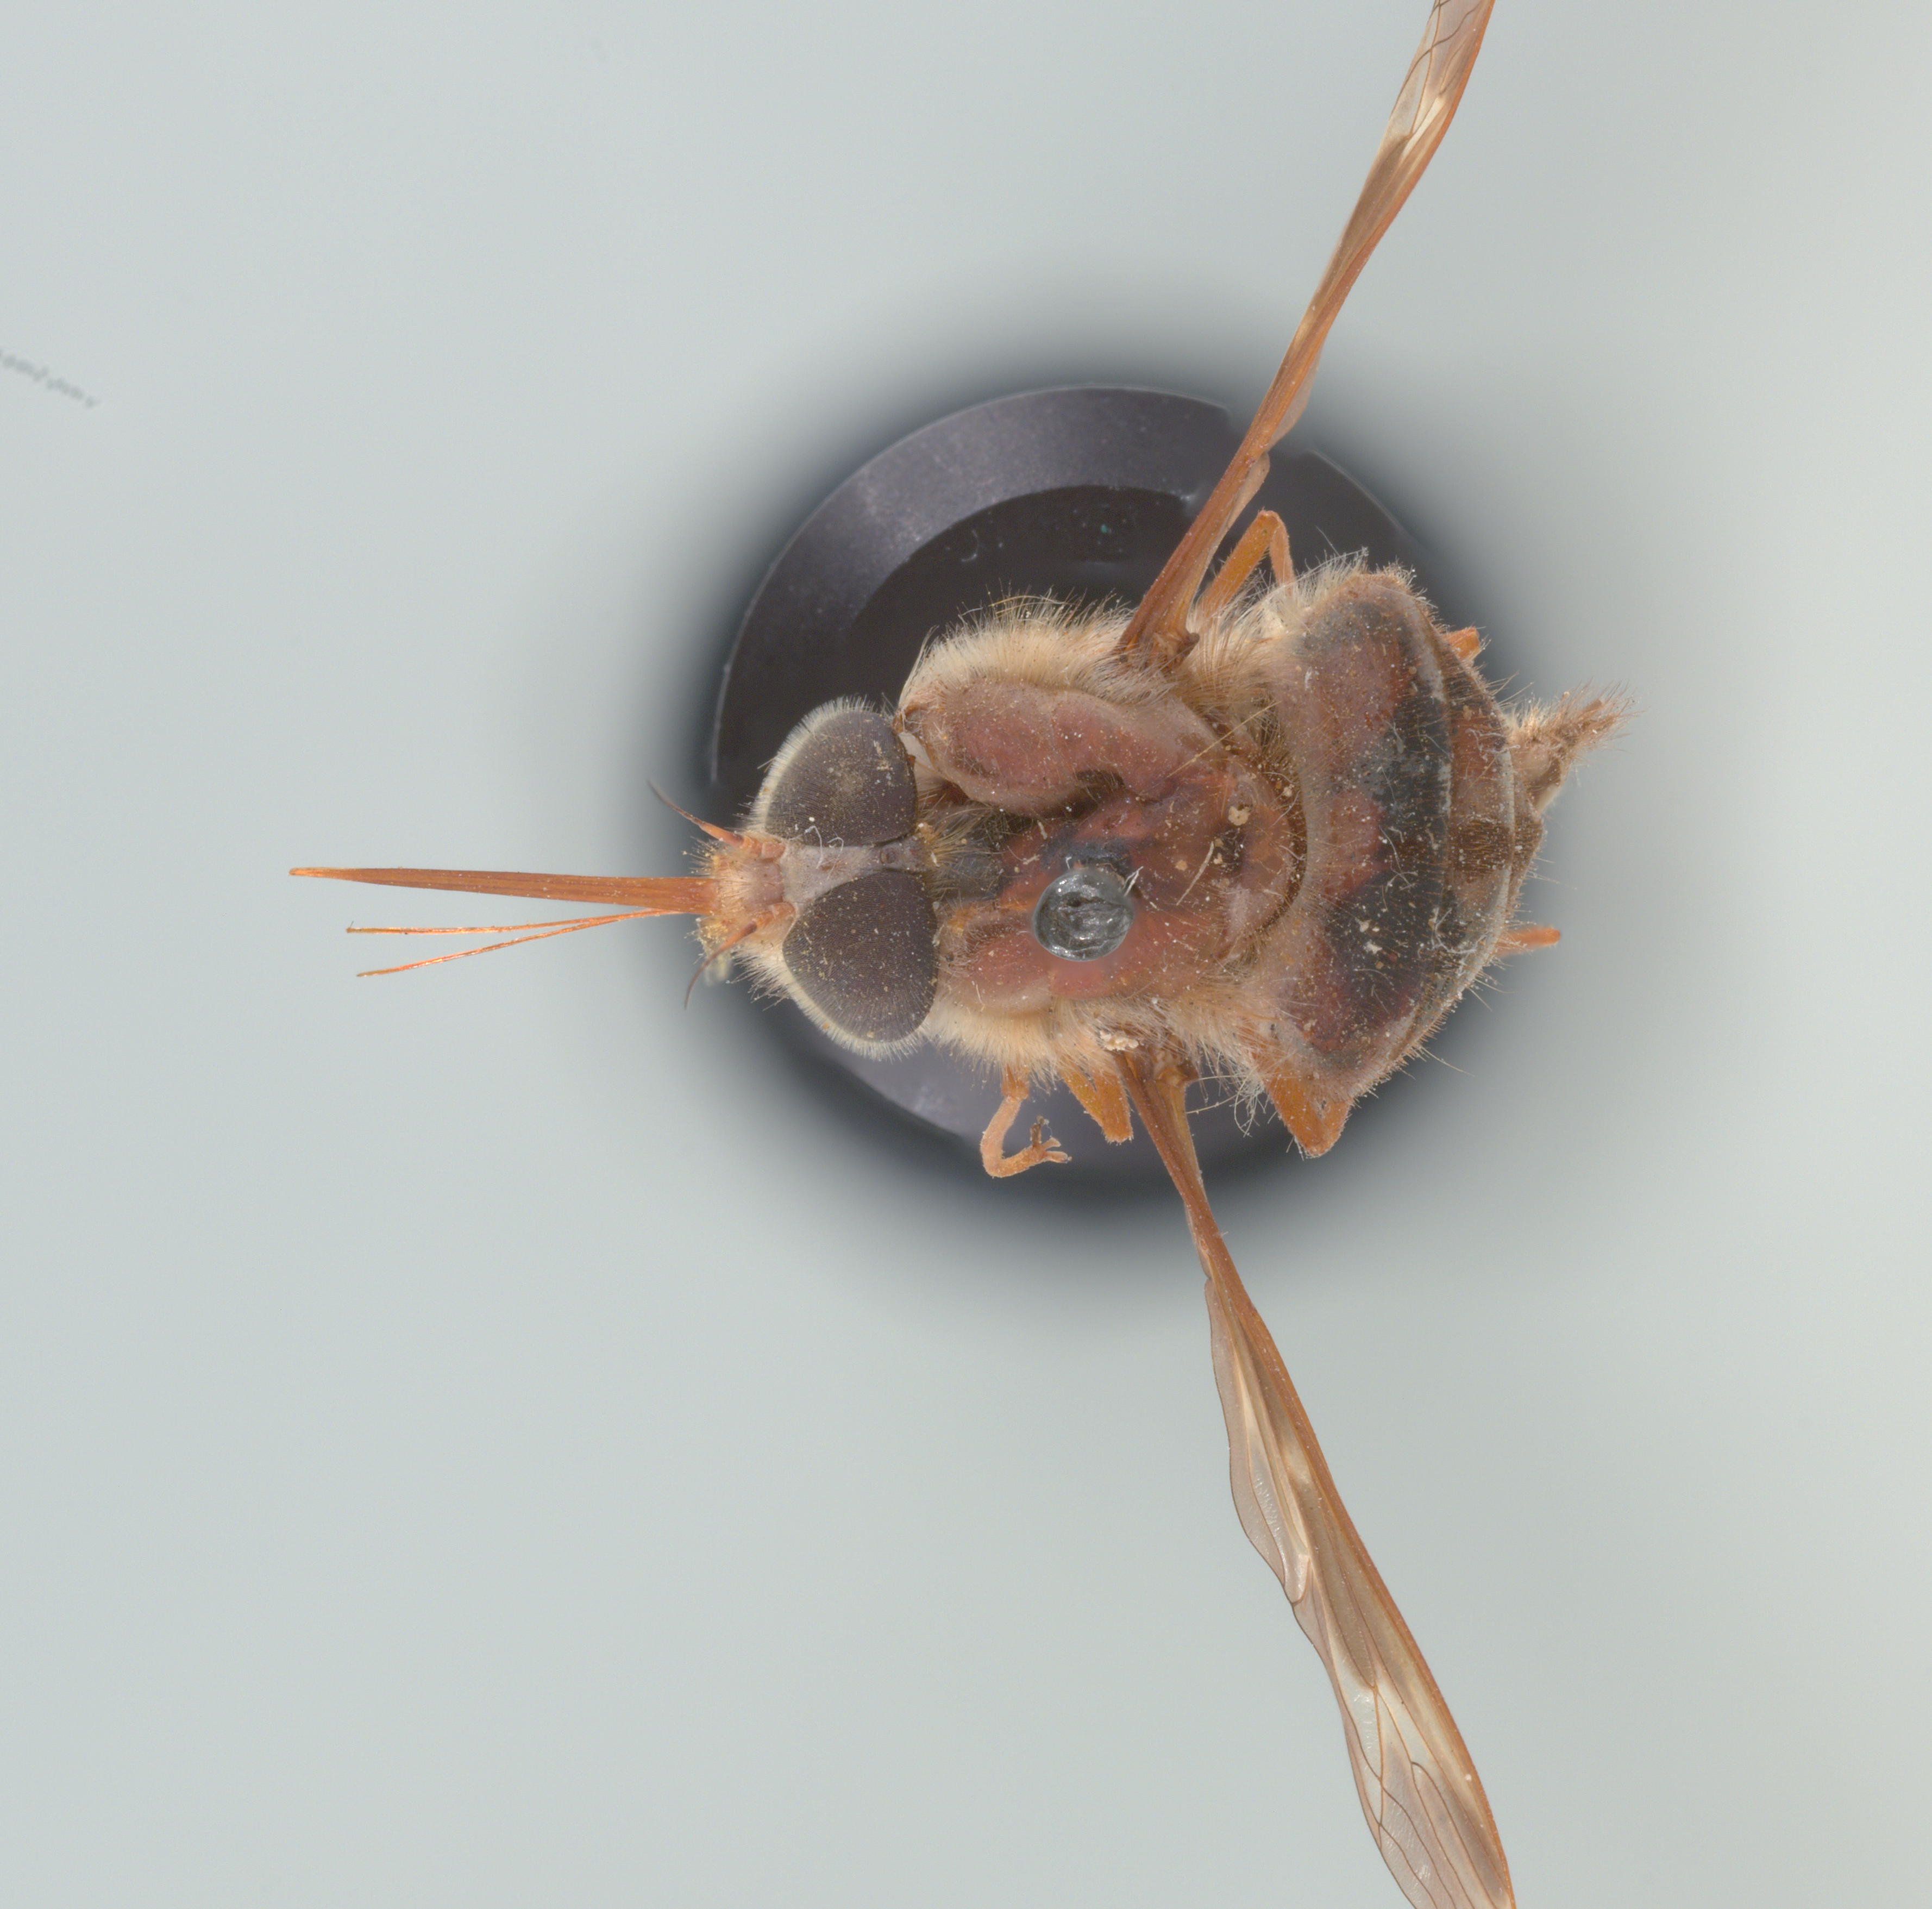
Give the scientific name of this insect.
Hirmoneura nubipennis (also Trichophthalma nubipennis)
